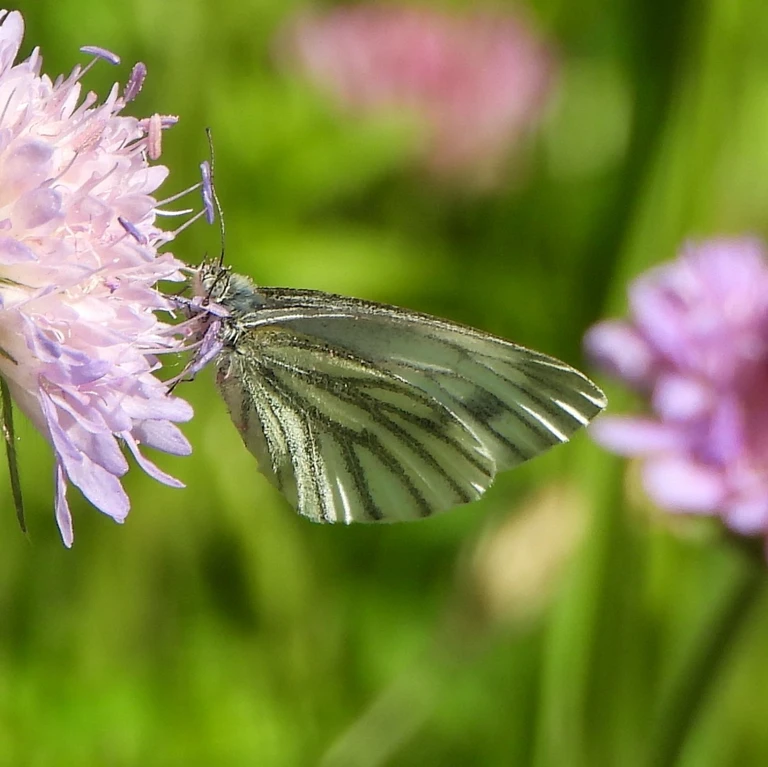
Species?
Pieris napi
